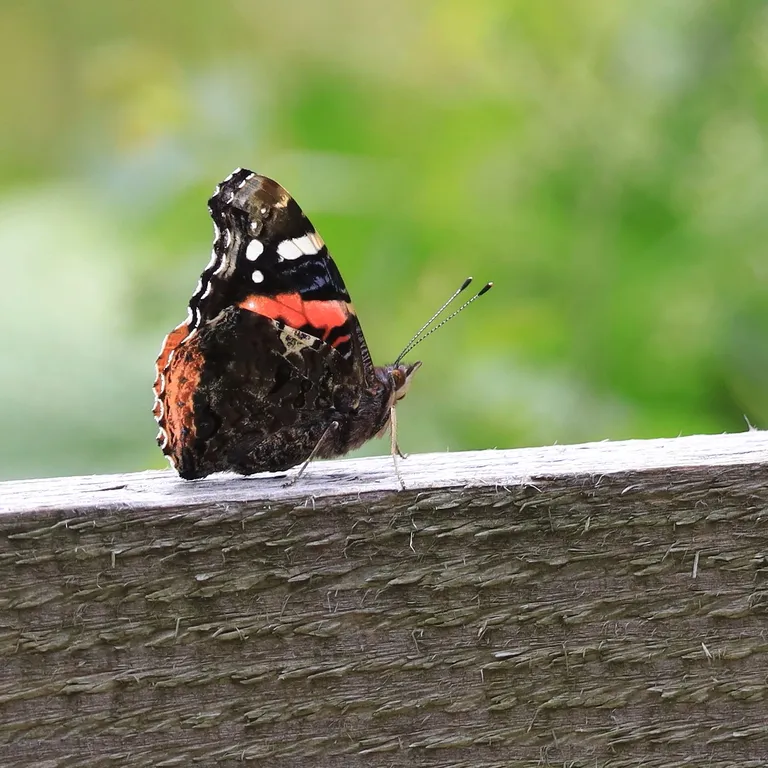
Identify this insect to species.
Vanessa atalanta
